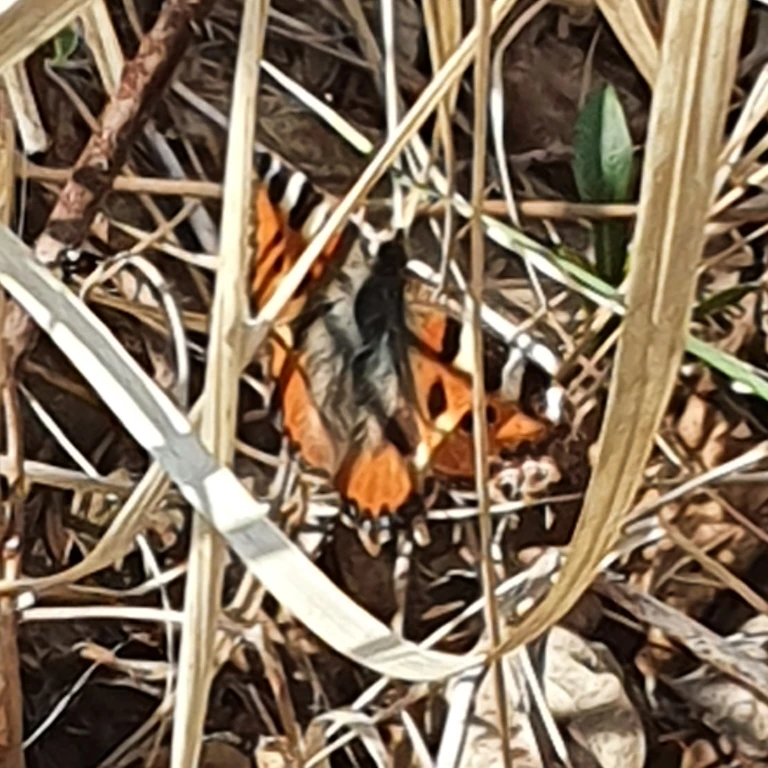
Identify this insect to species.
Aglais urticae
